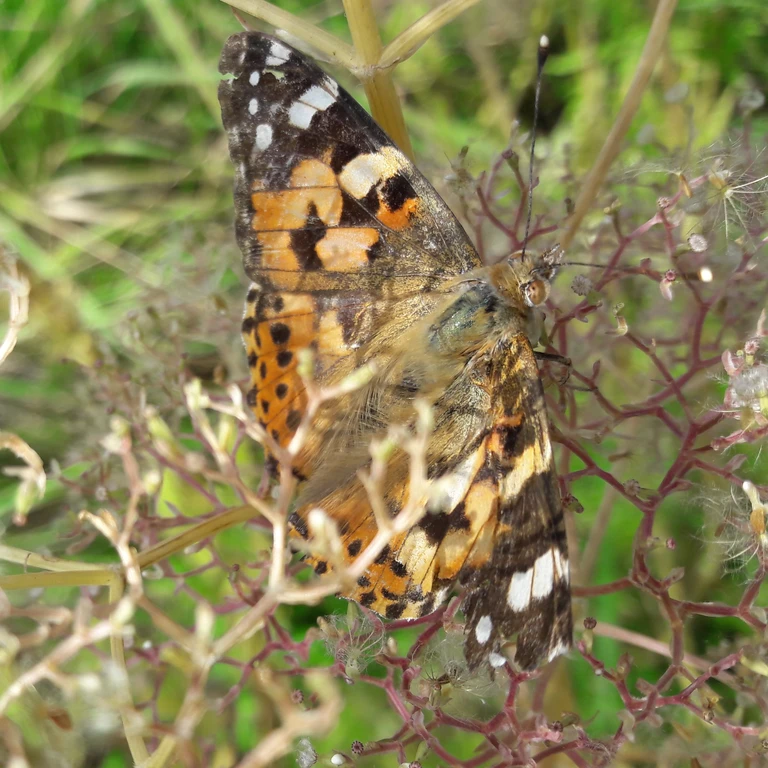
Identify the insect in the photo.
Vanessa cardui
